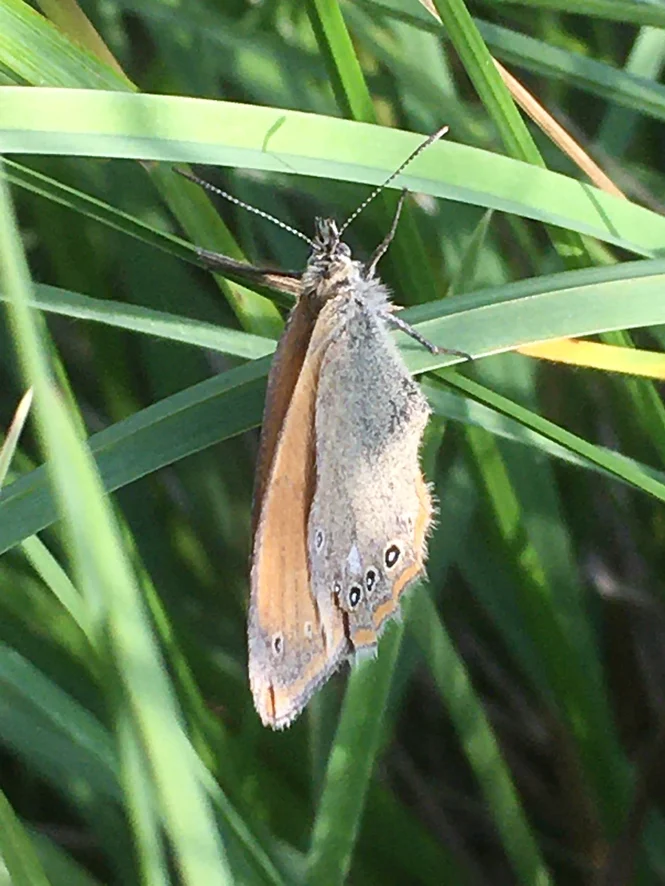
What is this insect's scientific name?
Coenonympha glycerion (also Coenonympha iphis)
